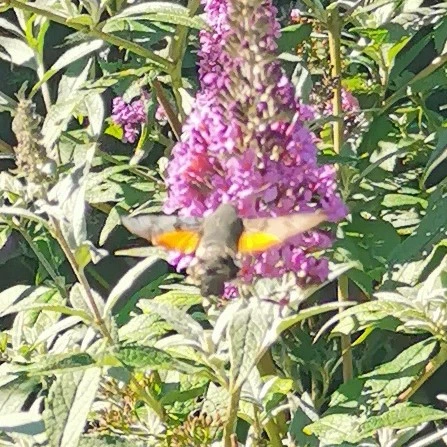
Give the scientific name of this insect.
Macroglossum stellatarum
